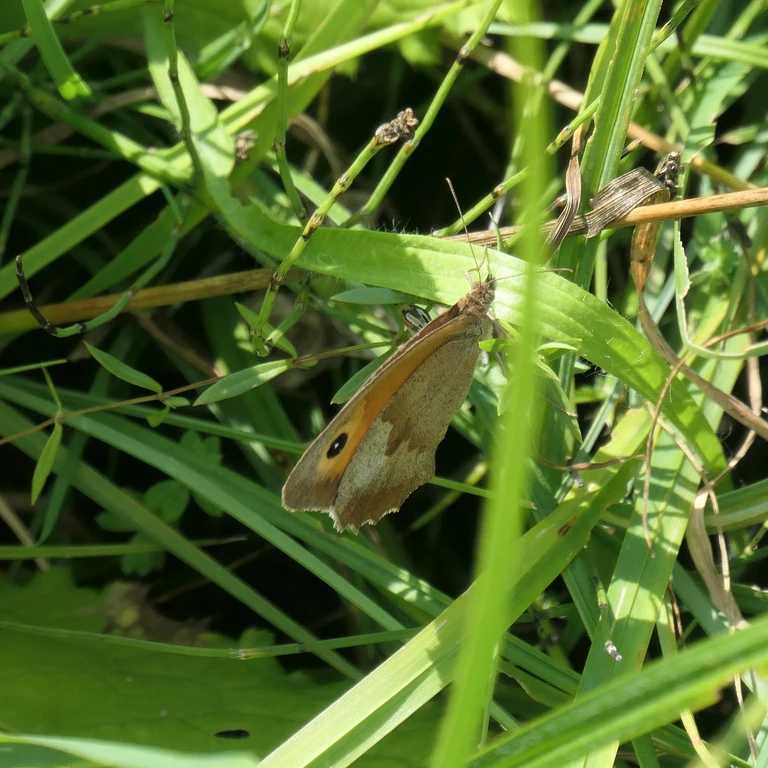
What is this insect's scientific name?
Maniola jurtina
